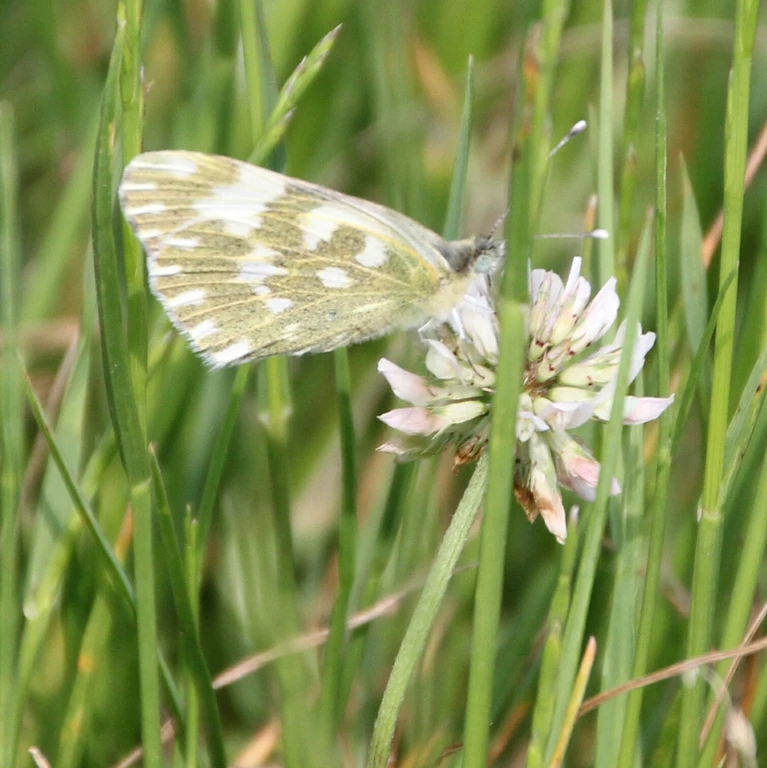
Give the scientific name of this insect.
Pontia edusa
